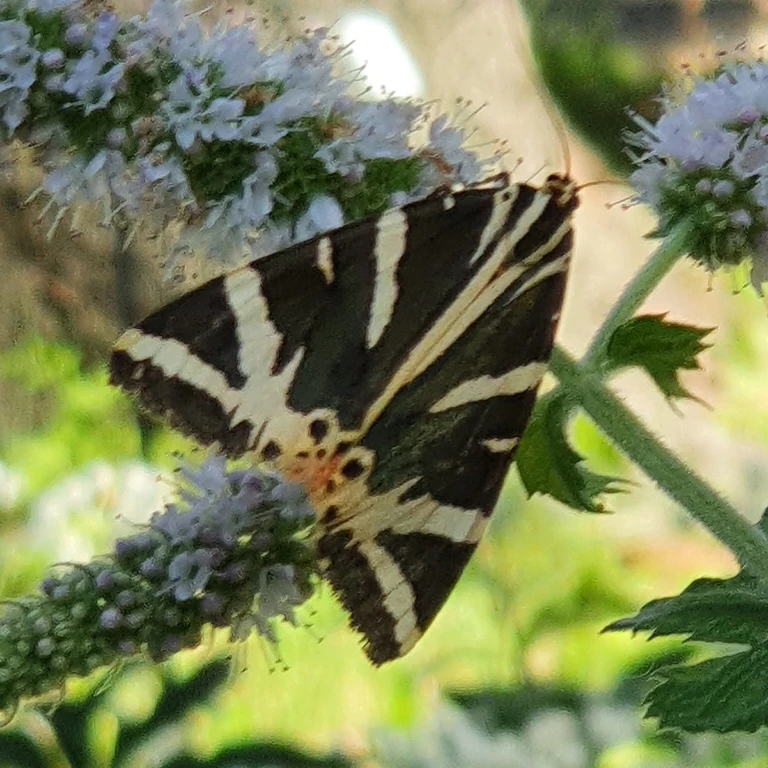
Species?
Euplagia quadripunctaria
